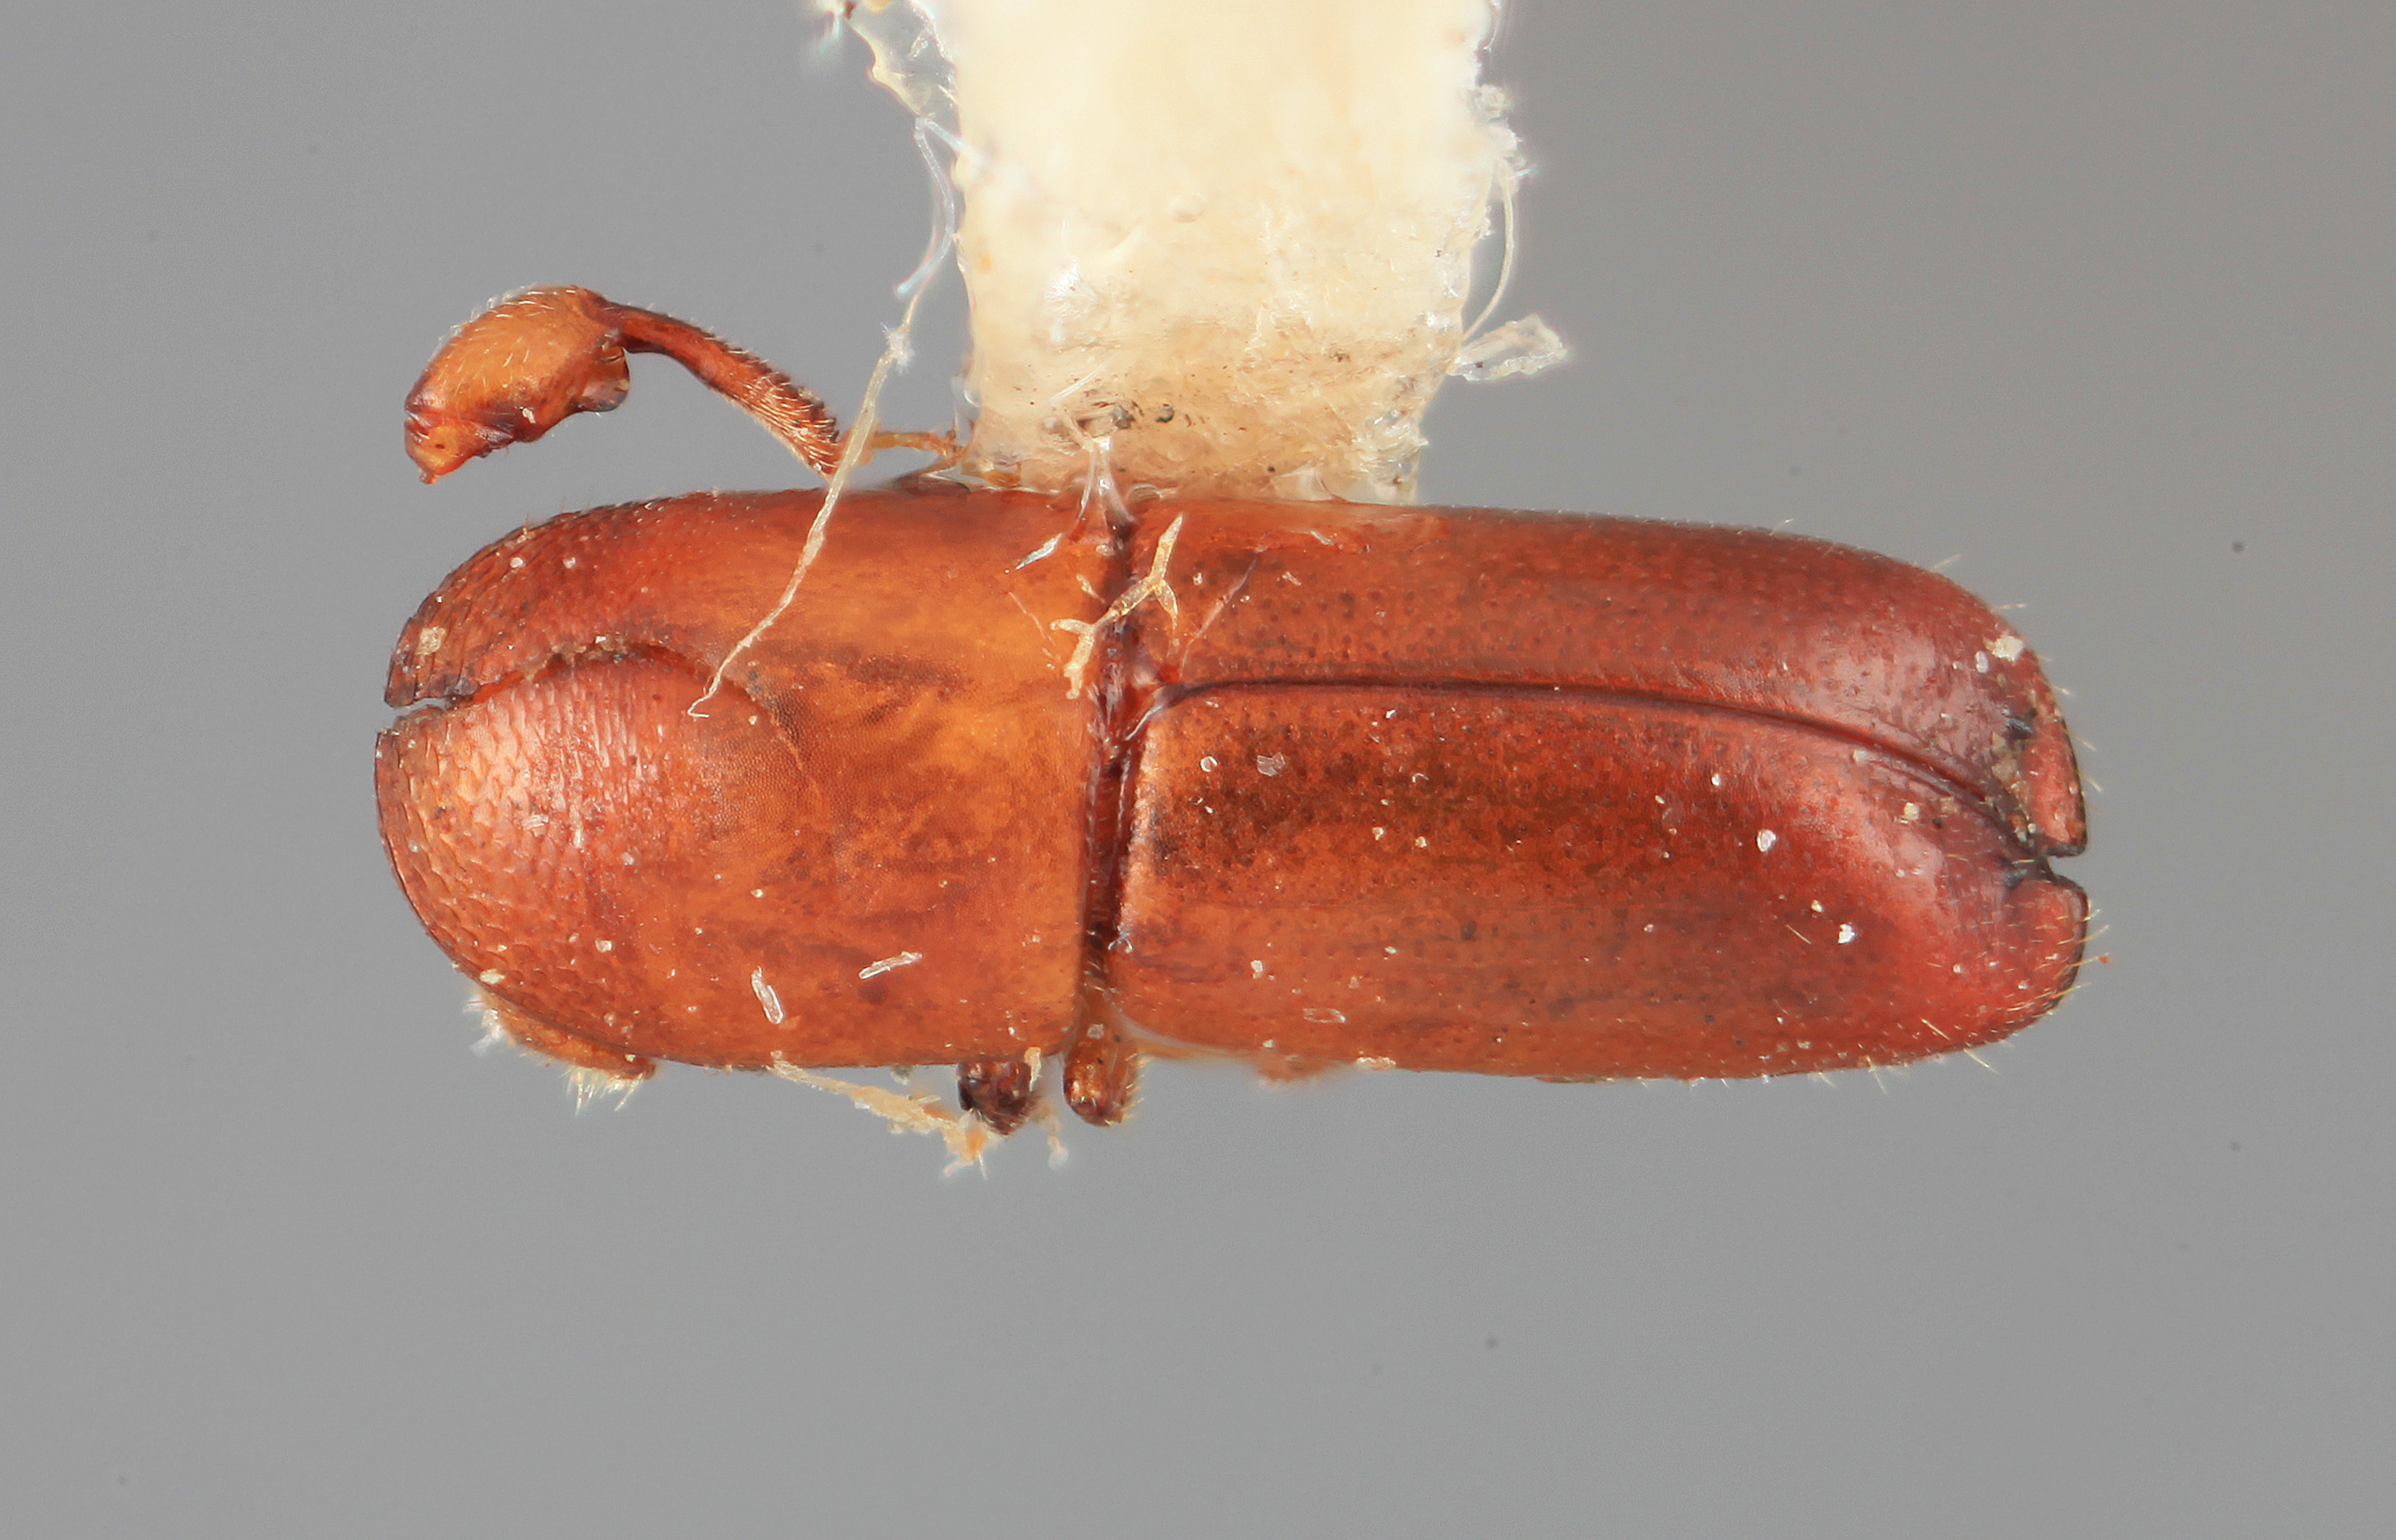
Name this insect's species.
Monarthrum marginatum
